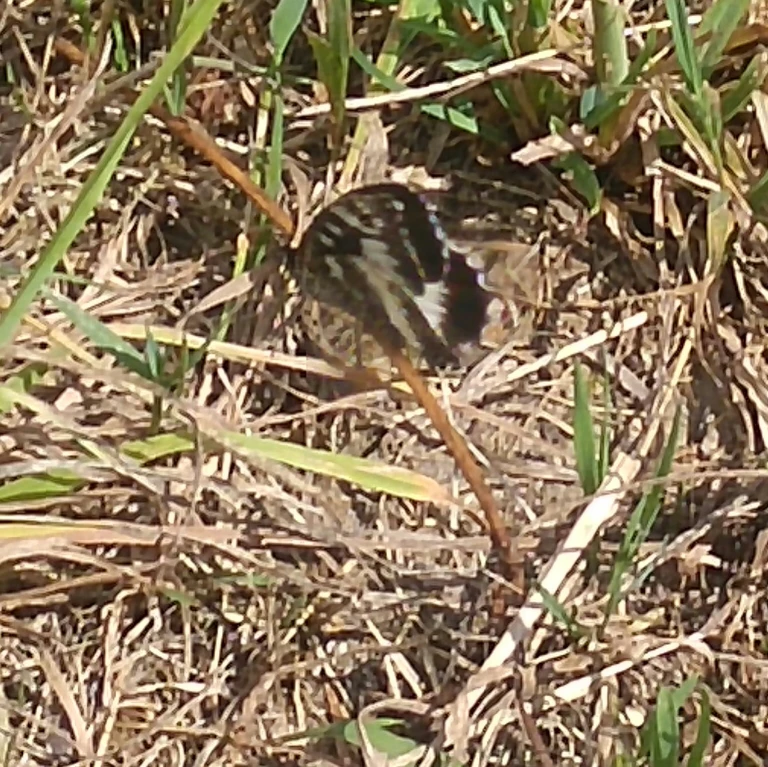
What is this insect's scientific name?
Brintesia circe
